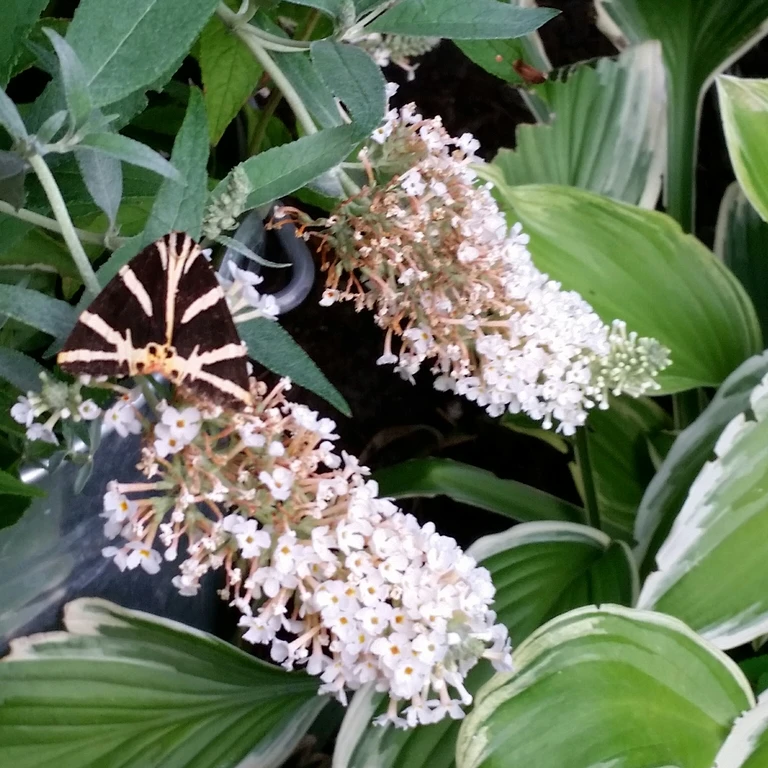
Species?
Euplagia quadripunctaria
